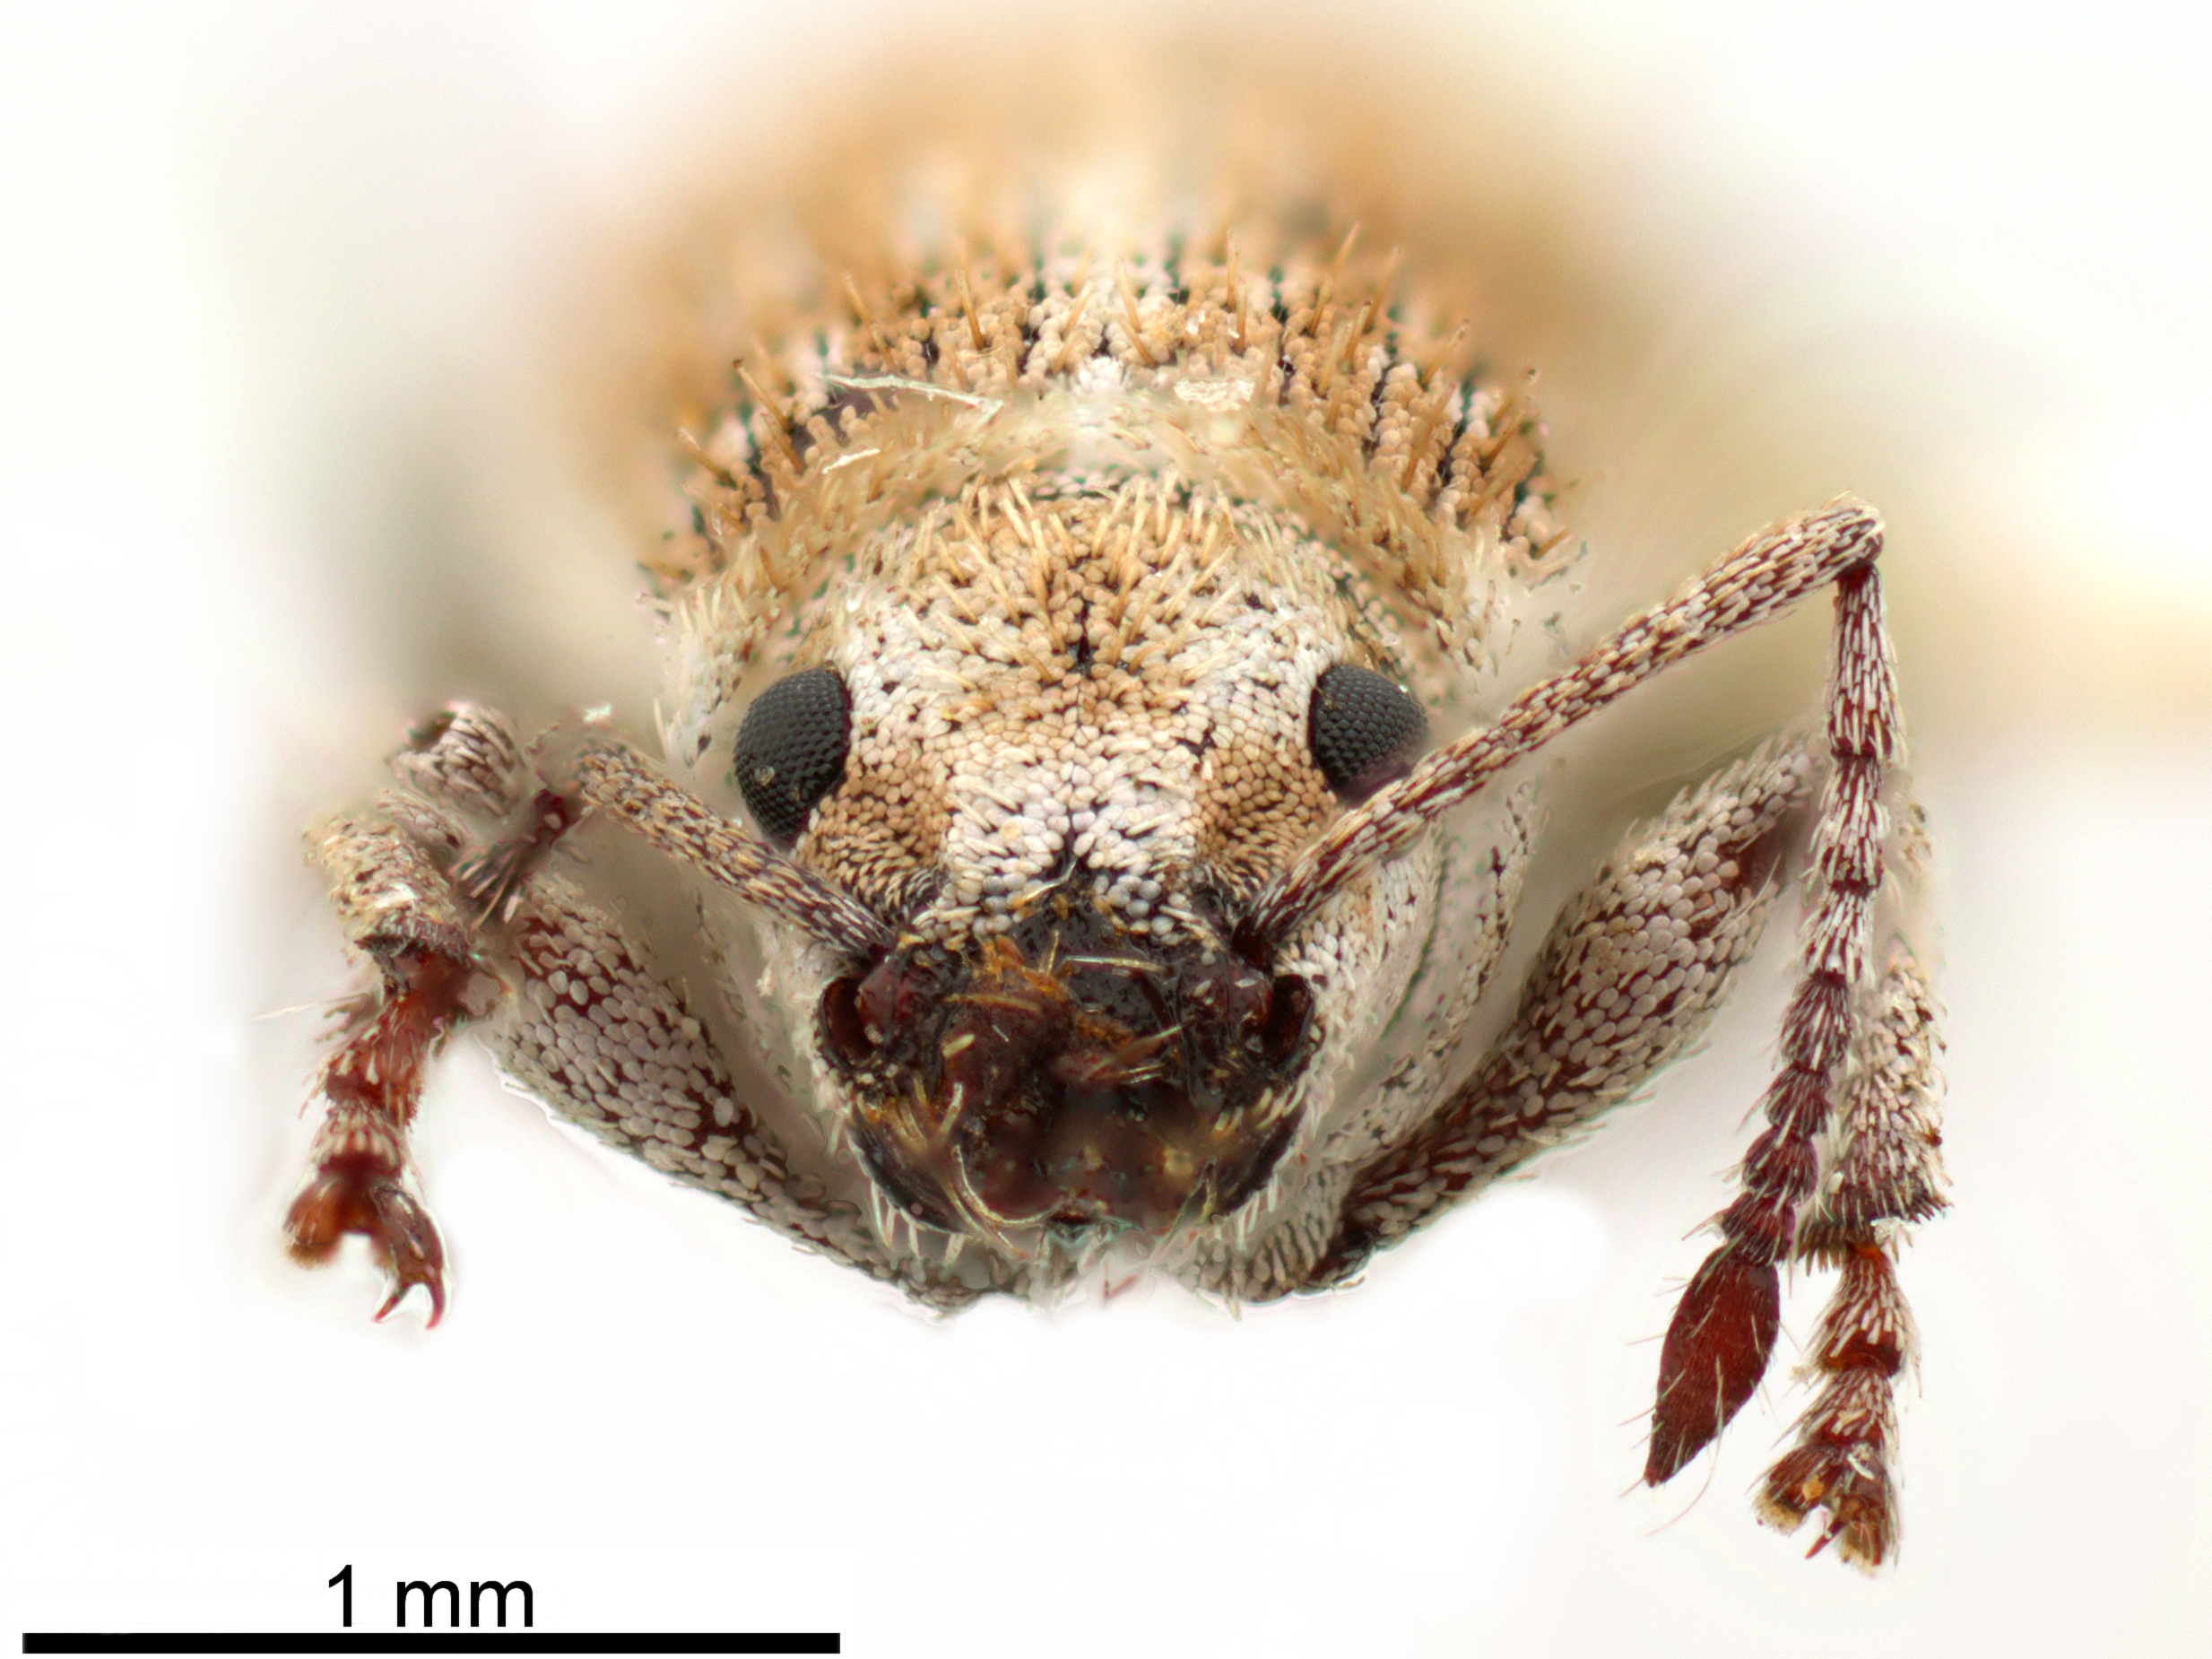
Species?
Ptochus porcellus
